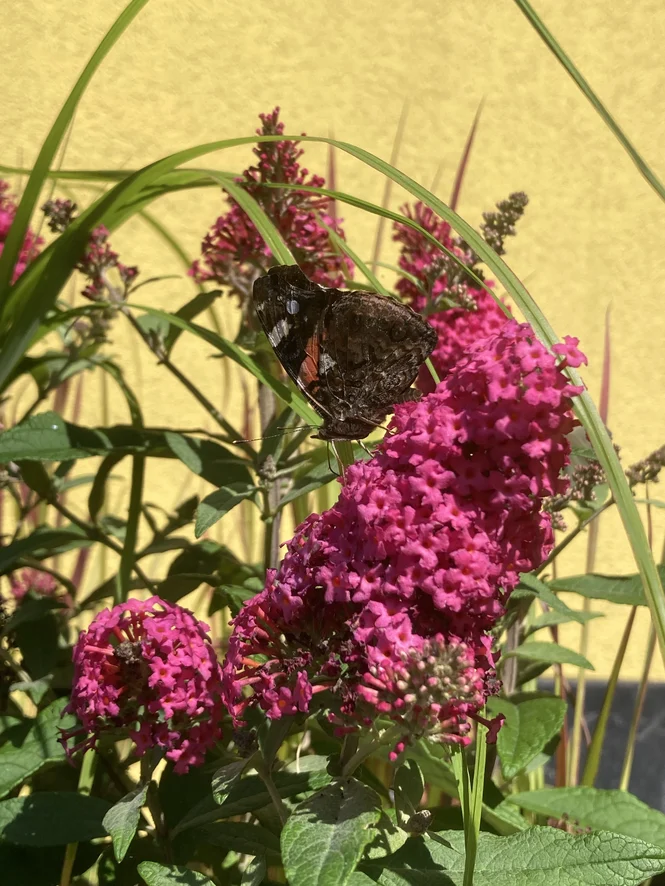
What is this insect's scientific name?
Vanessa atalanta
